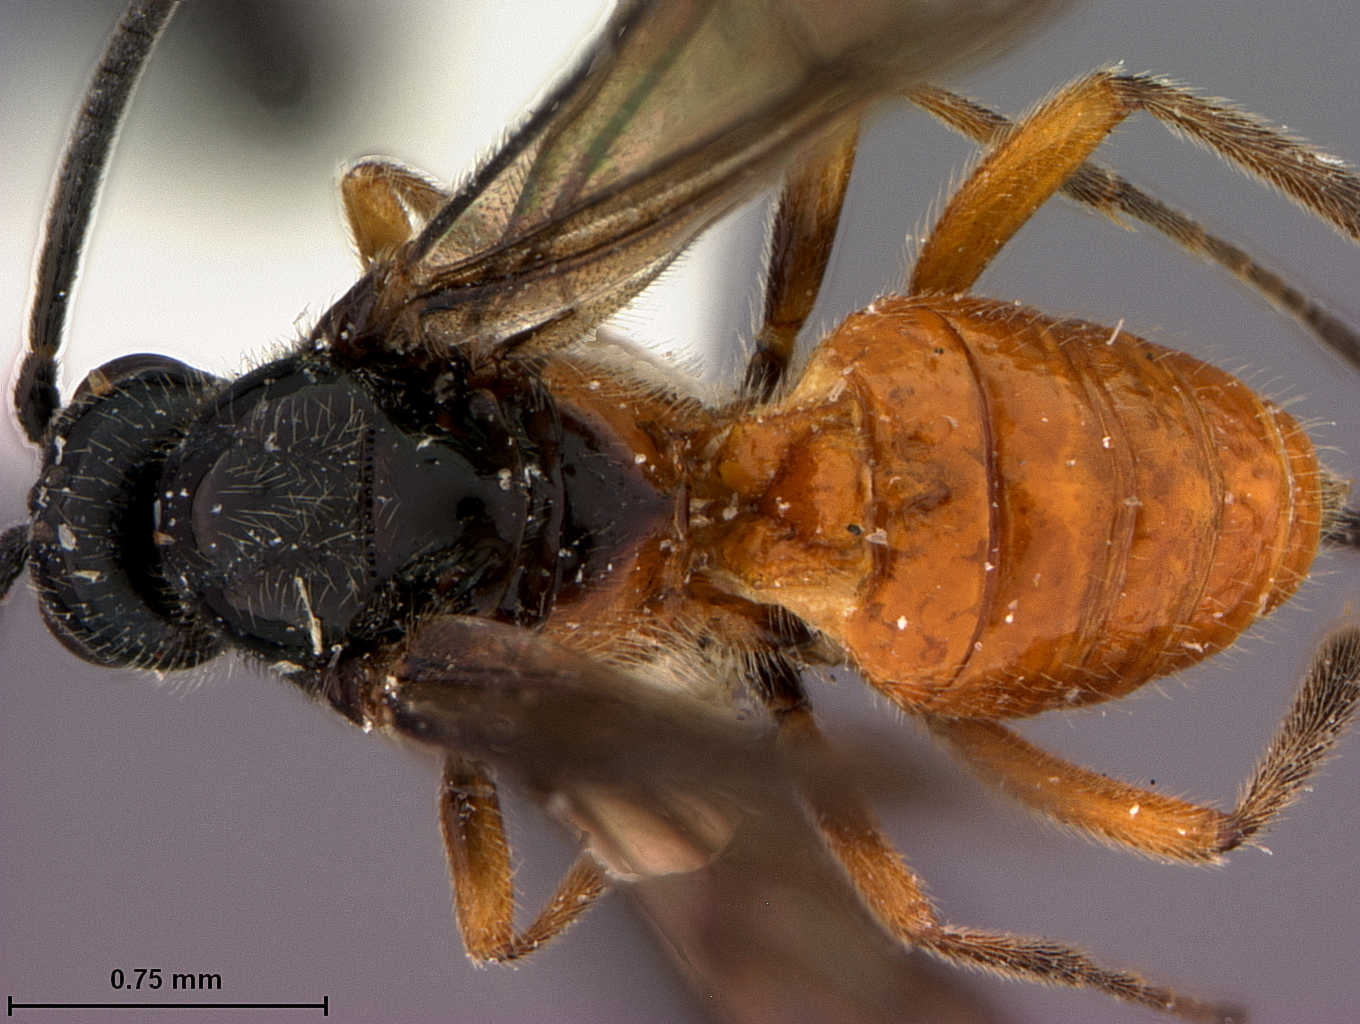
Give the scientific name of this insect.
Bracon bruchivorus
